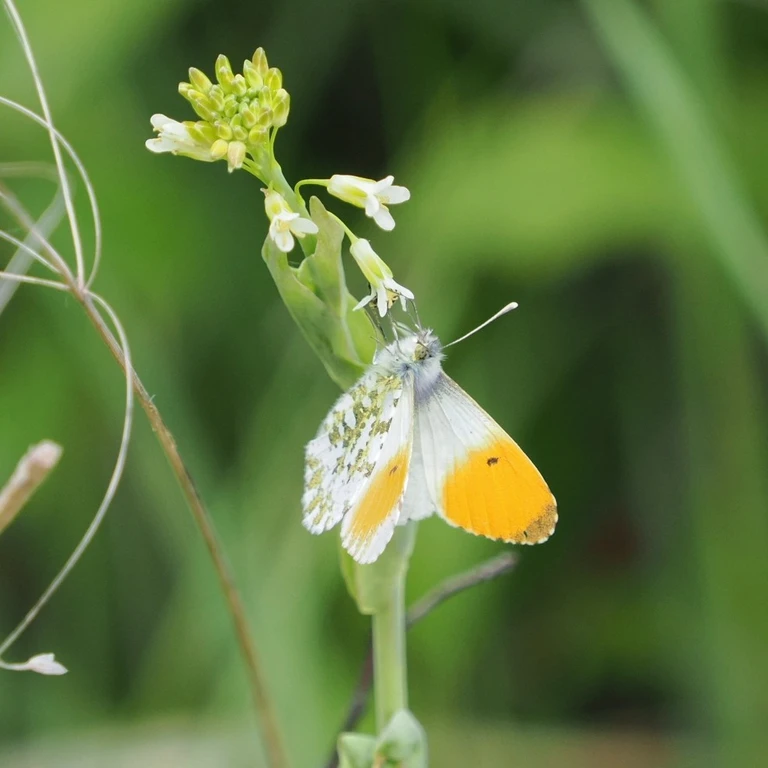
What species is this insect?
Anthocharis cardamines
